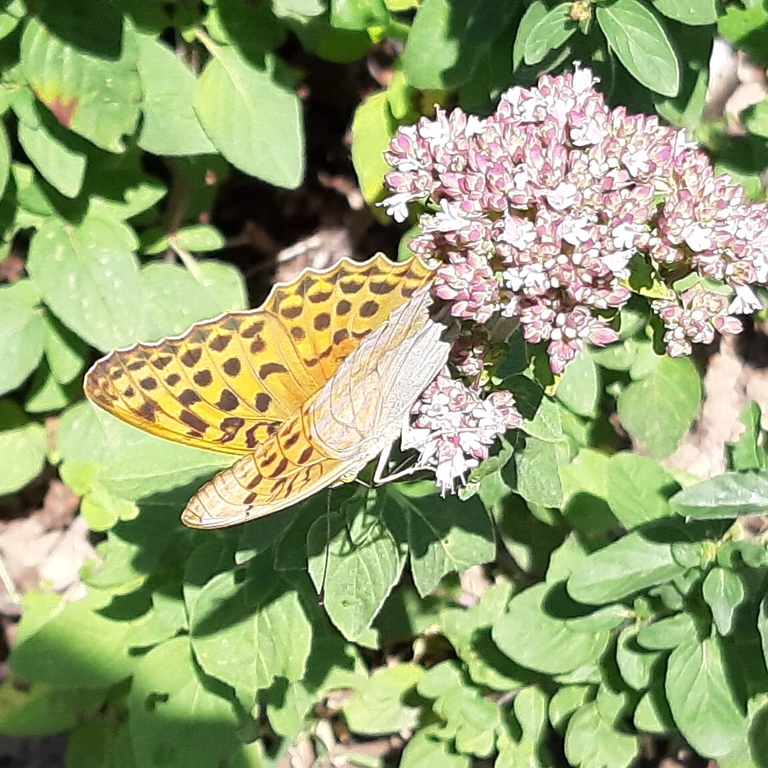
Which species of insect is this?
Argynnis paphia
